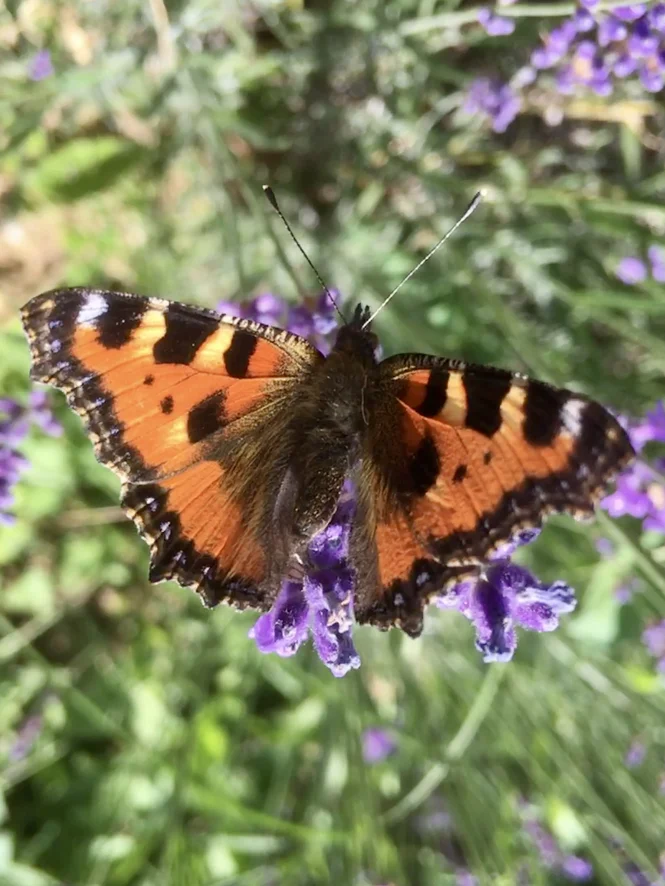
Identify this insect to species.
Aglais urticae
